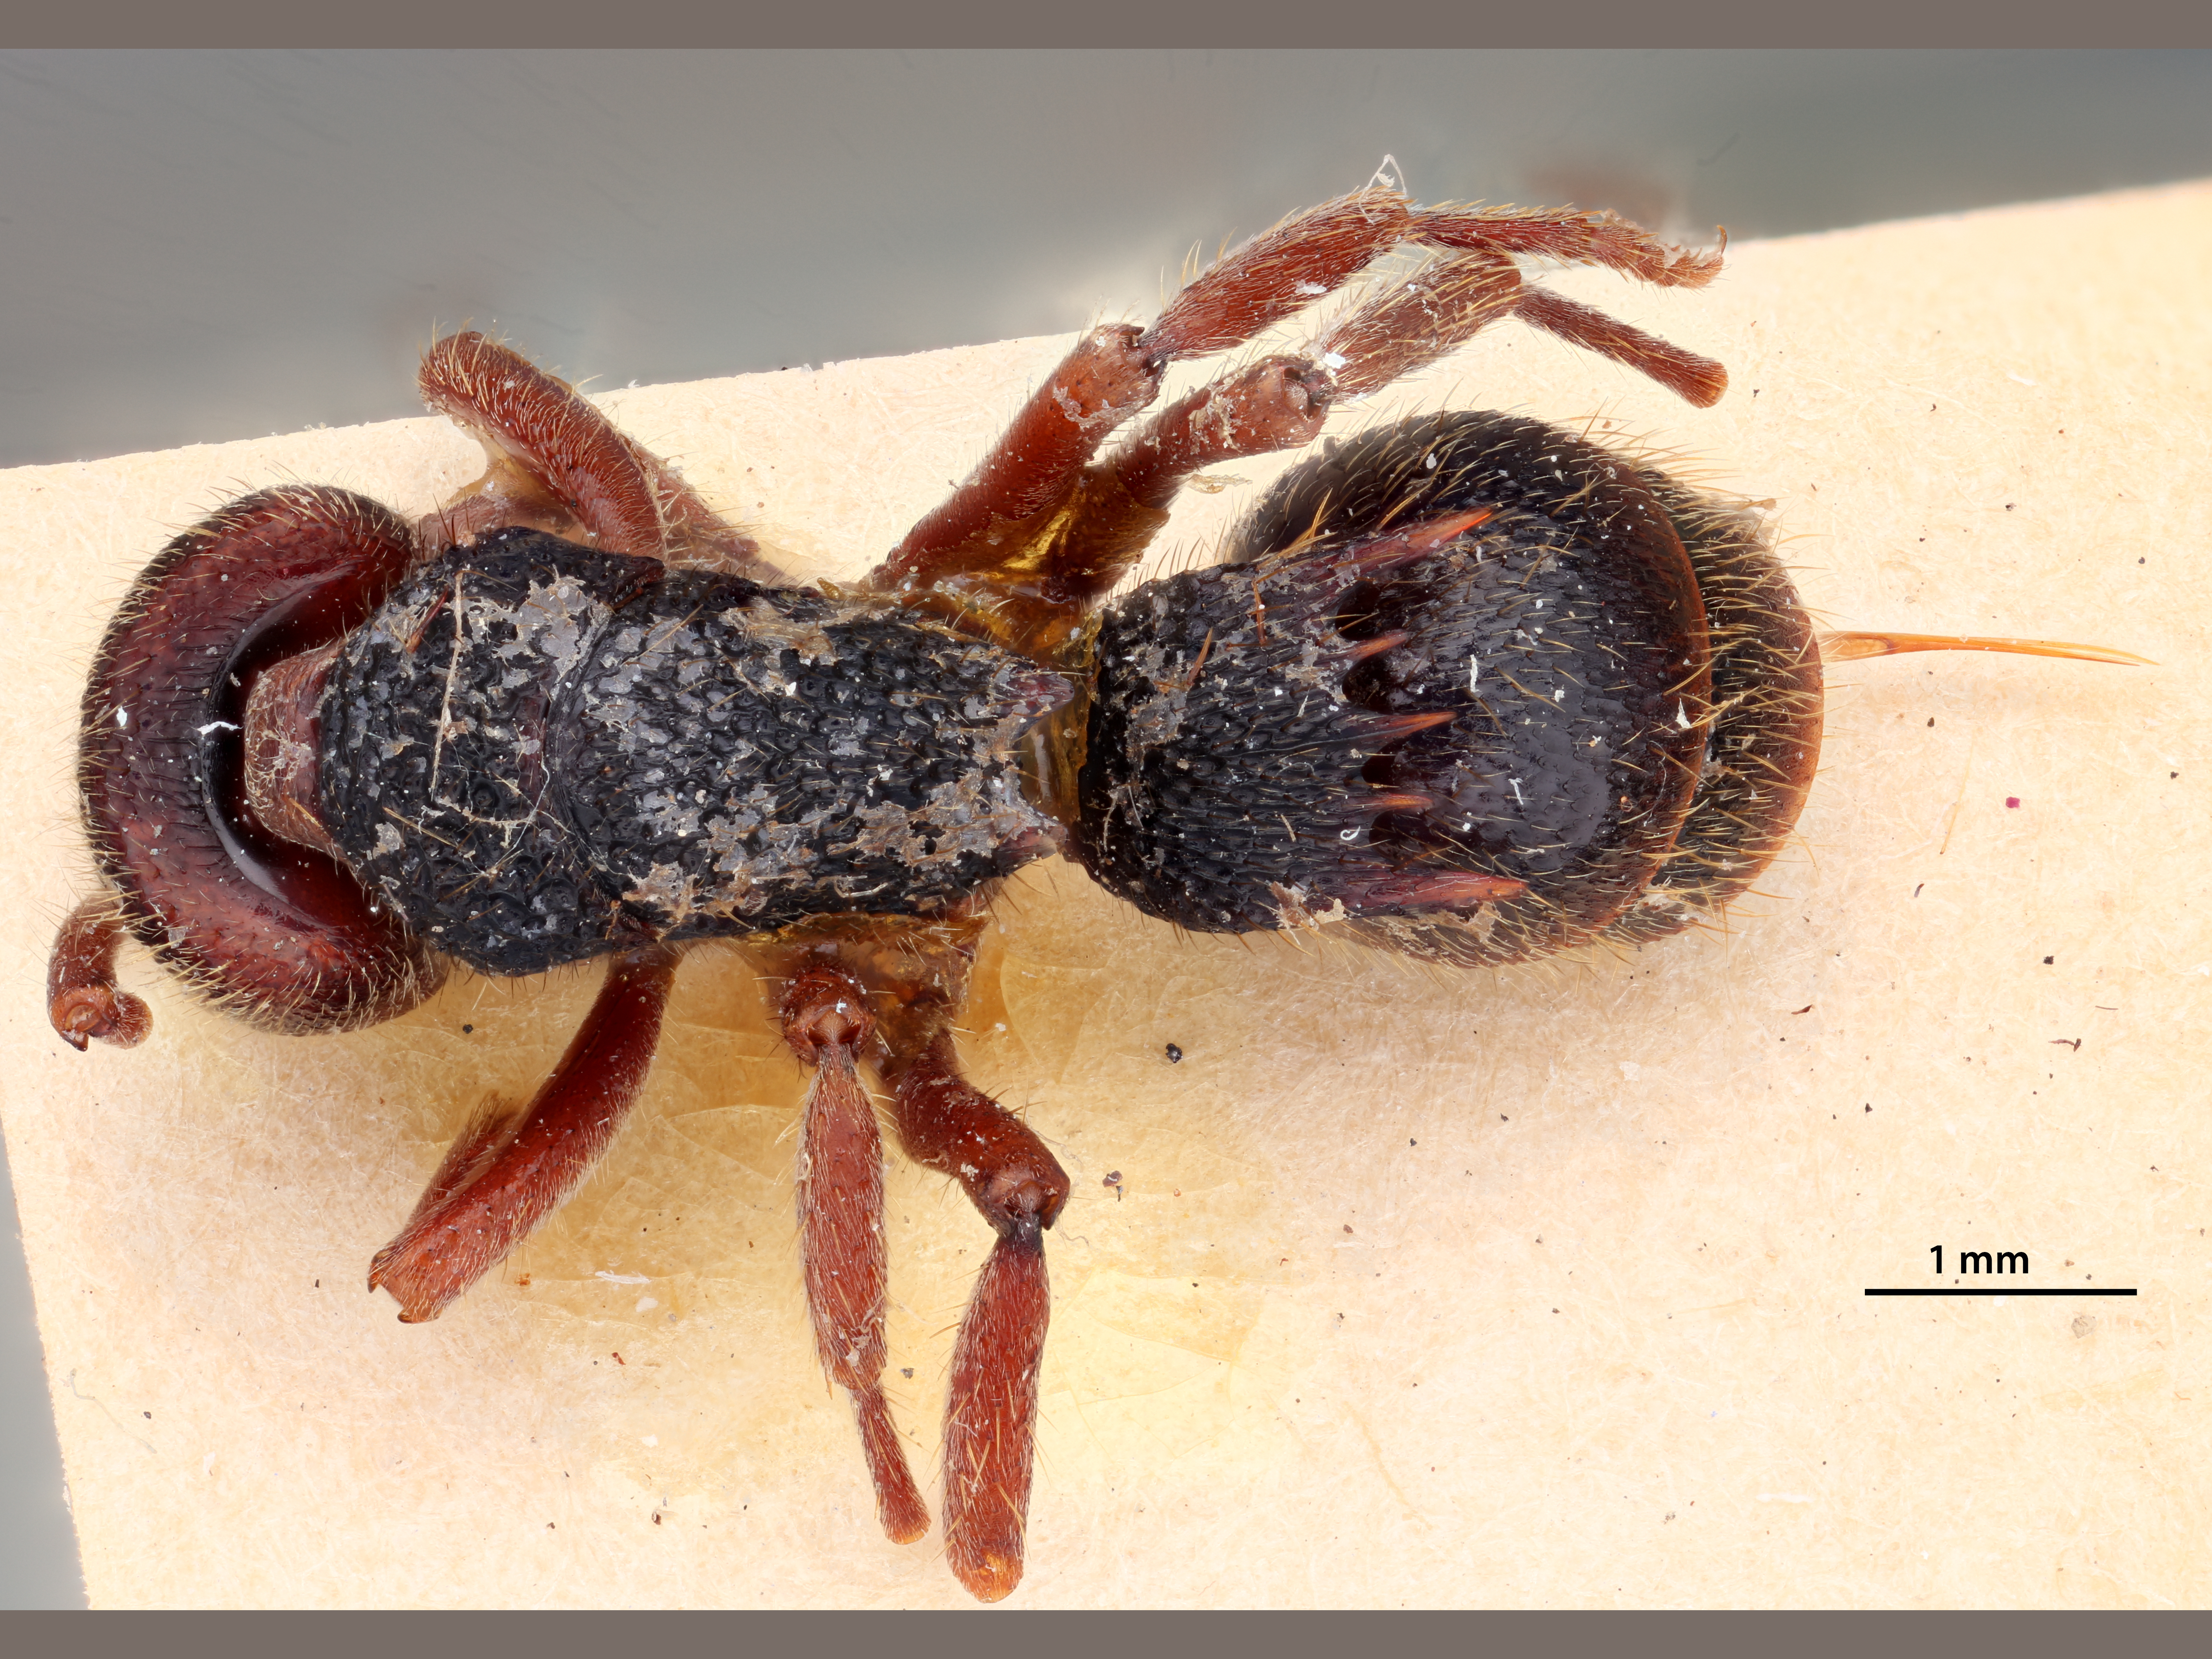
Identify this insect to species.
Phrynoponera gabonensis
